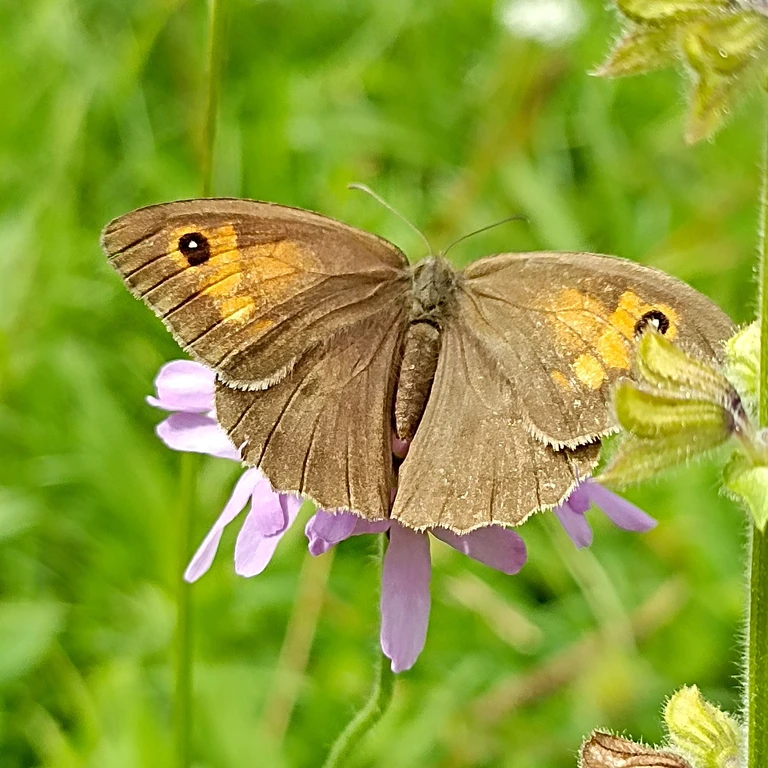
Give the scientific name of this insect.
Maniola jurtina
